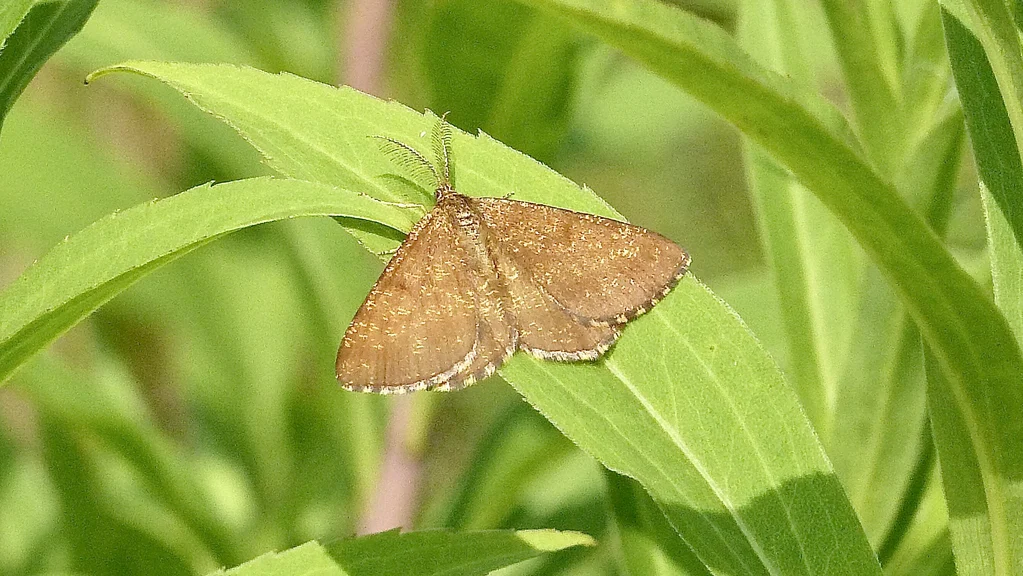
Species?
Ematurga atomaria
